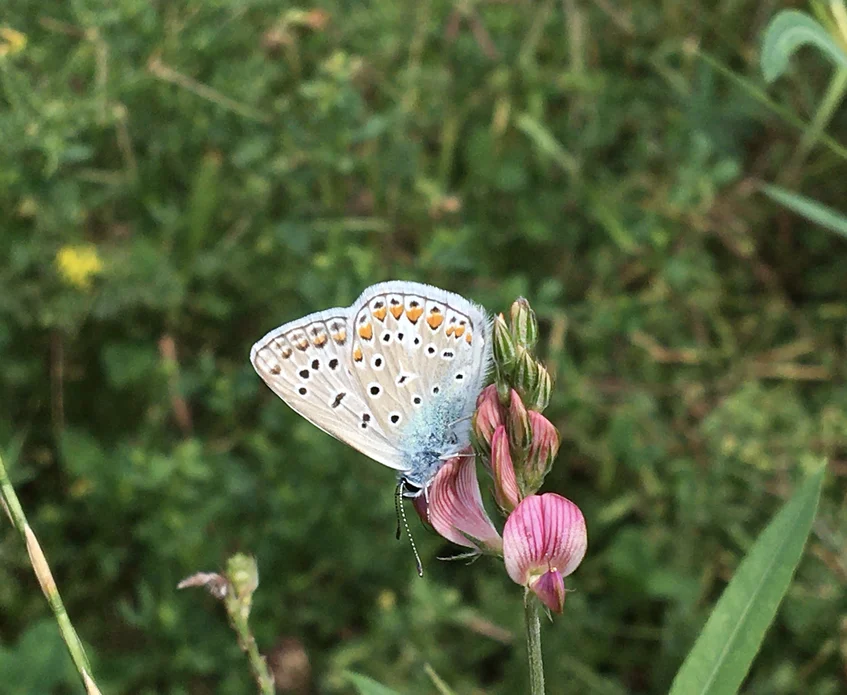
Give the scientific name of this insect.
Polyommatus icarus
